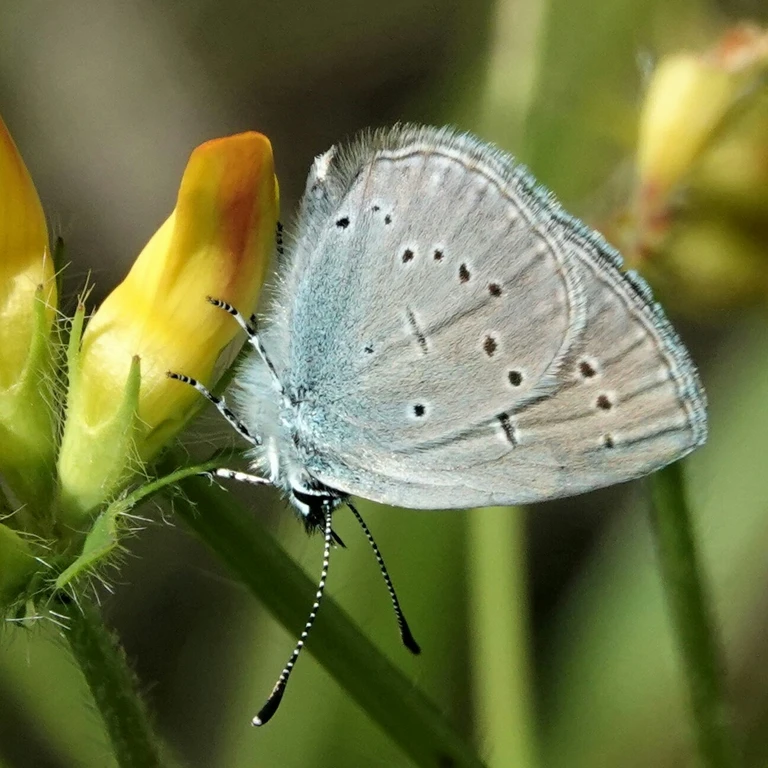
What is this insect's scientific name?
Cupido minimus
